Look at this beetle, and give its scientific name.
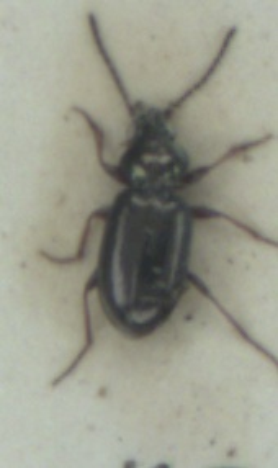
Bembidion properans
